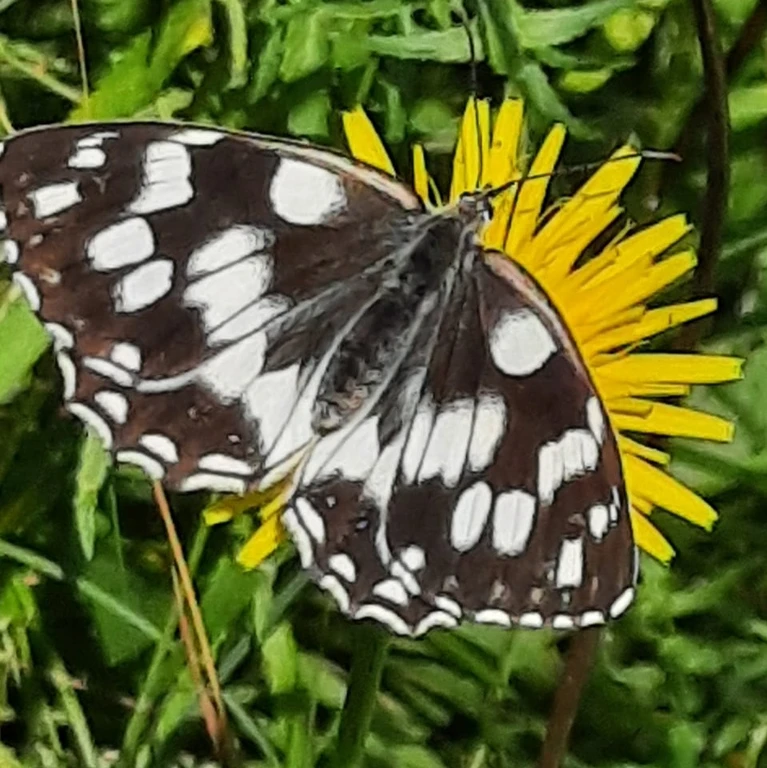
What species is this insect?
Melanargia galathea
